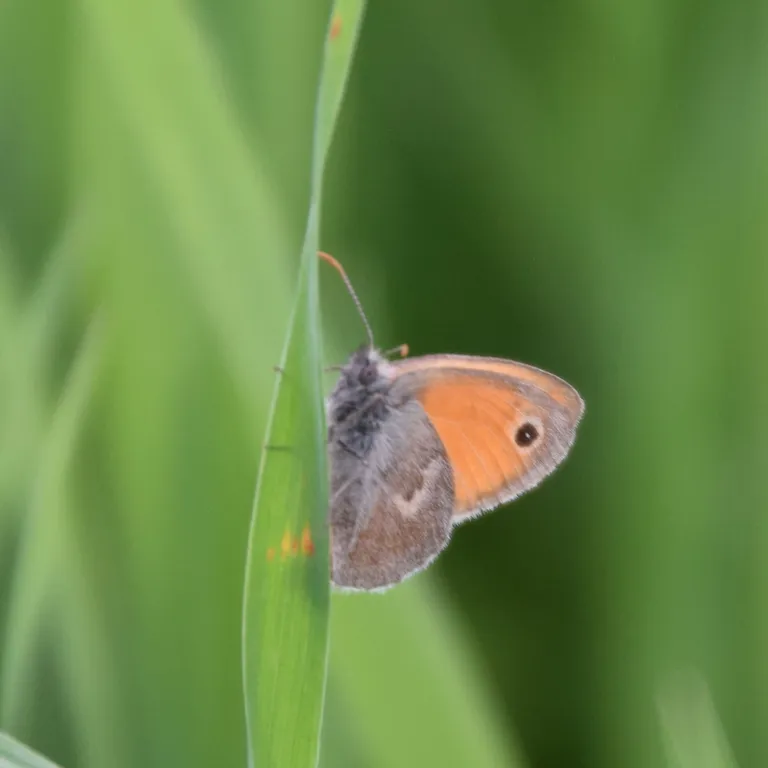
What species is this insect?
Coenonympha pamphilus
